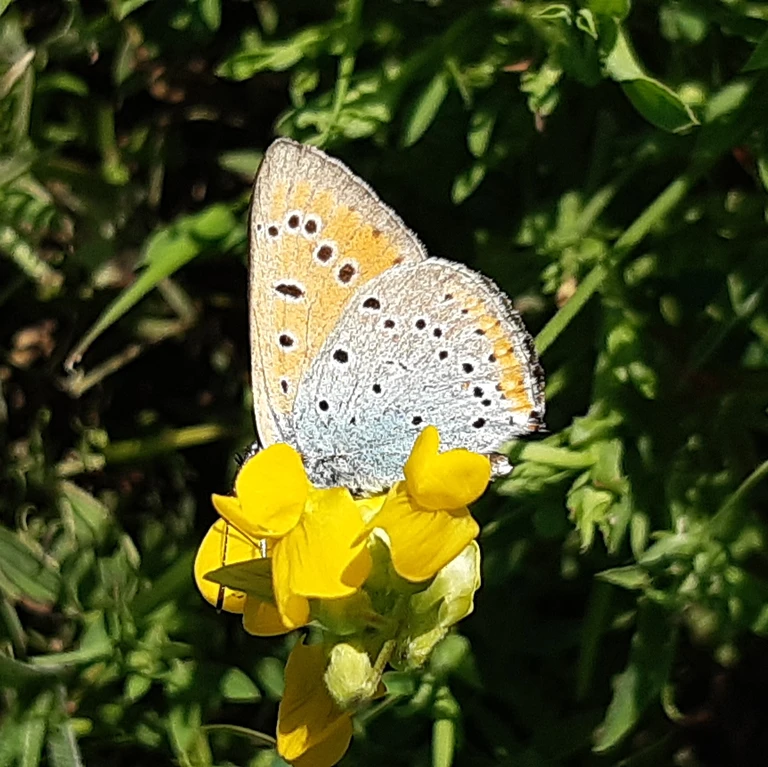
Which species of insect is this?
Lycaena dispar
